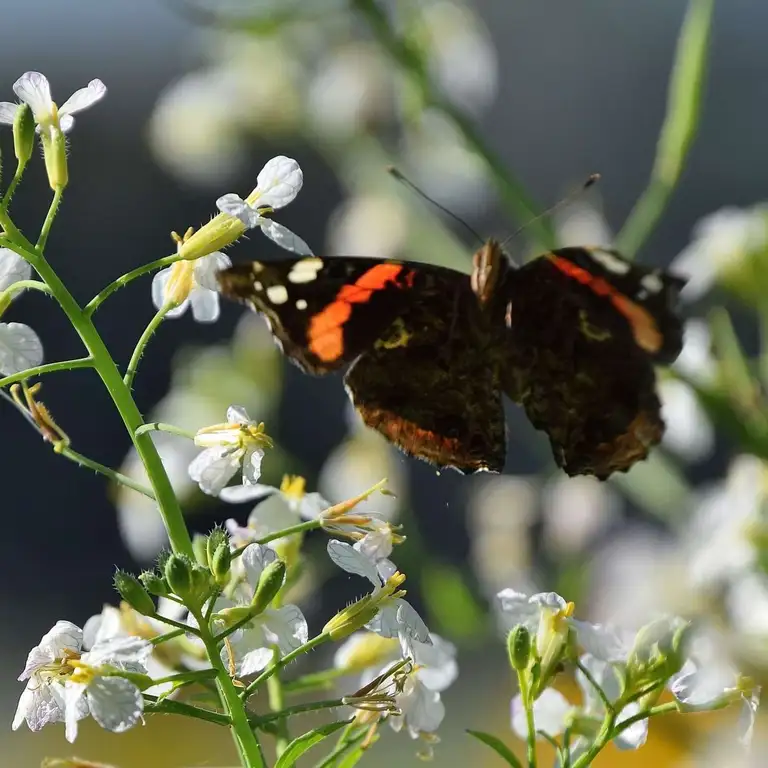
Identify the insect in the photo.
Vanessa atalanta
